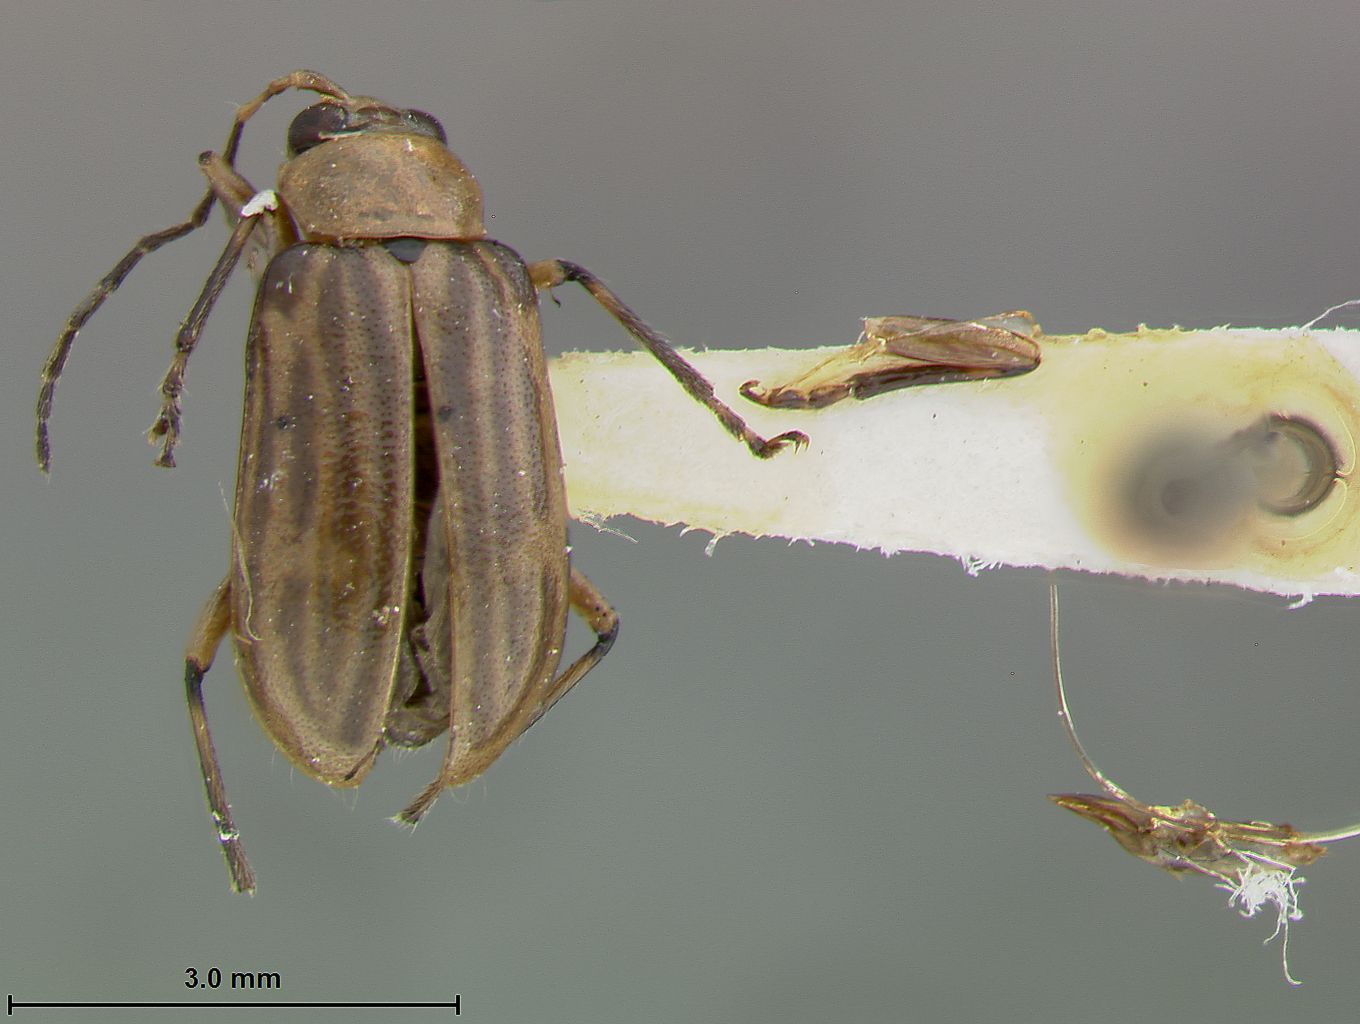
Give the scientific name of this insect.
Chthoneis vittata
